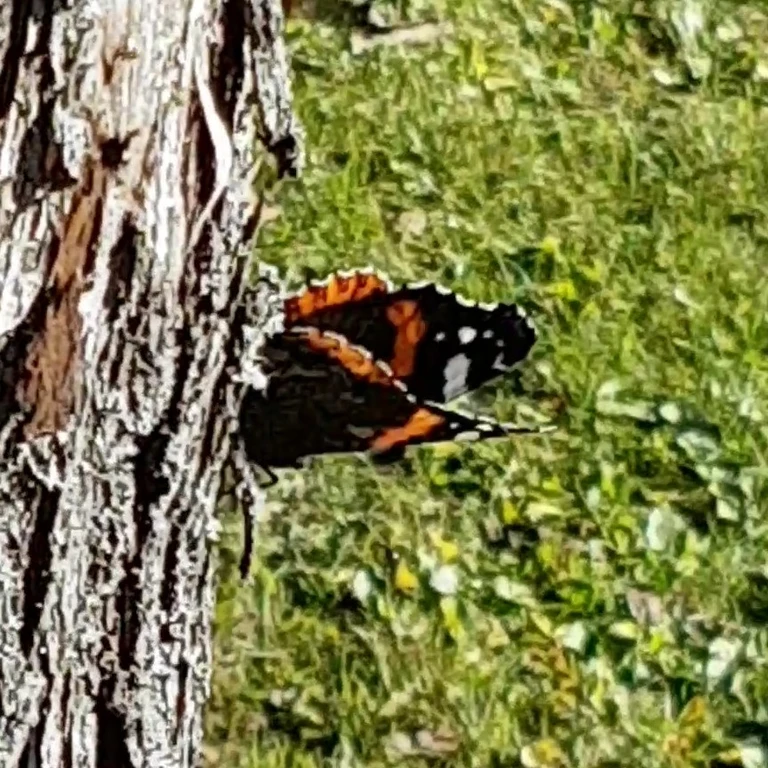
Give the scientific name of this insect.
Vanessa atalanta
